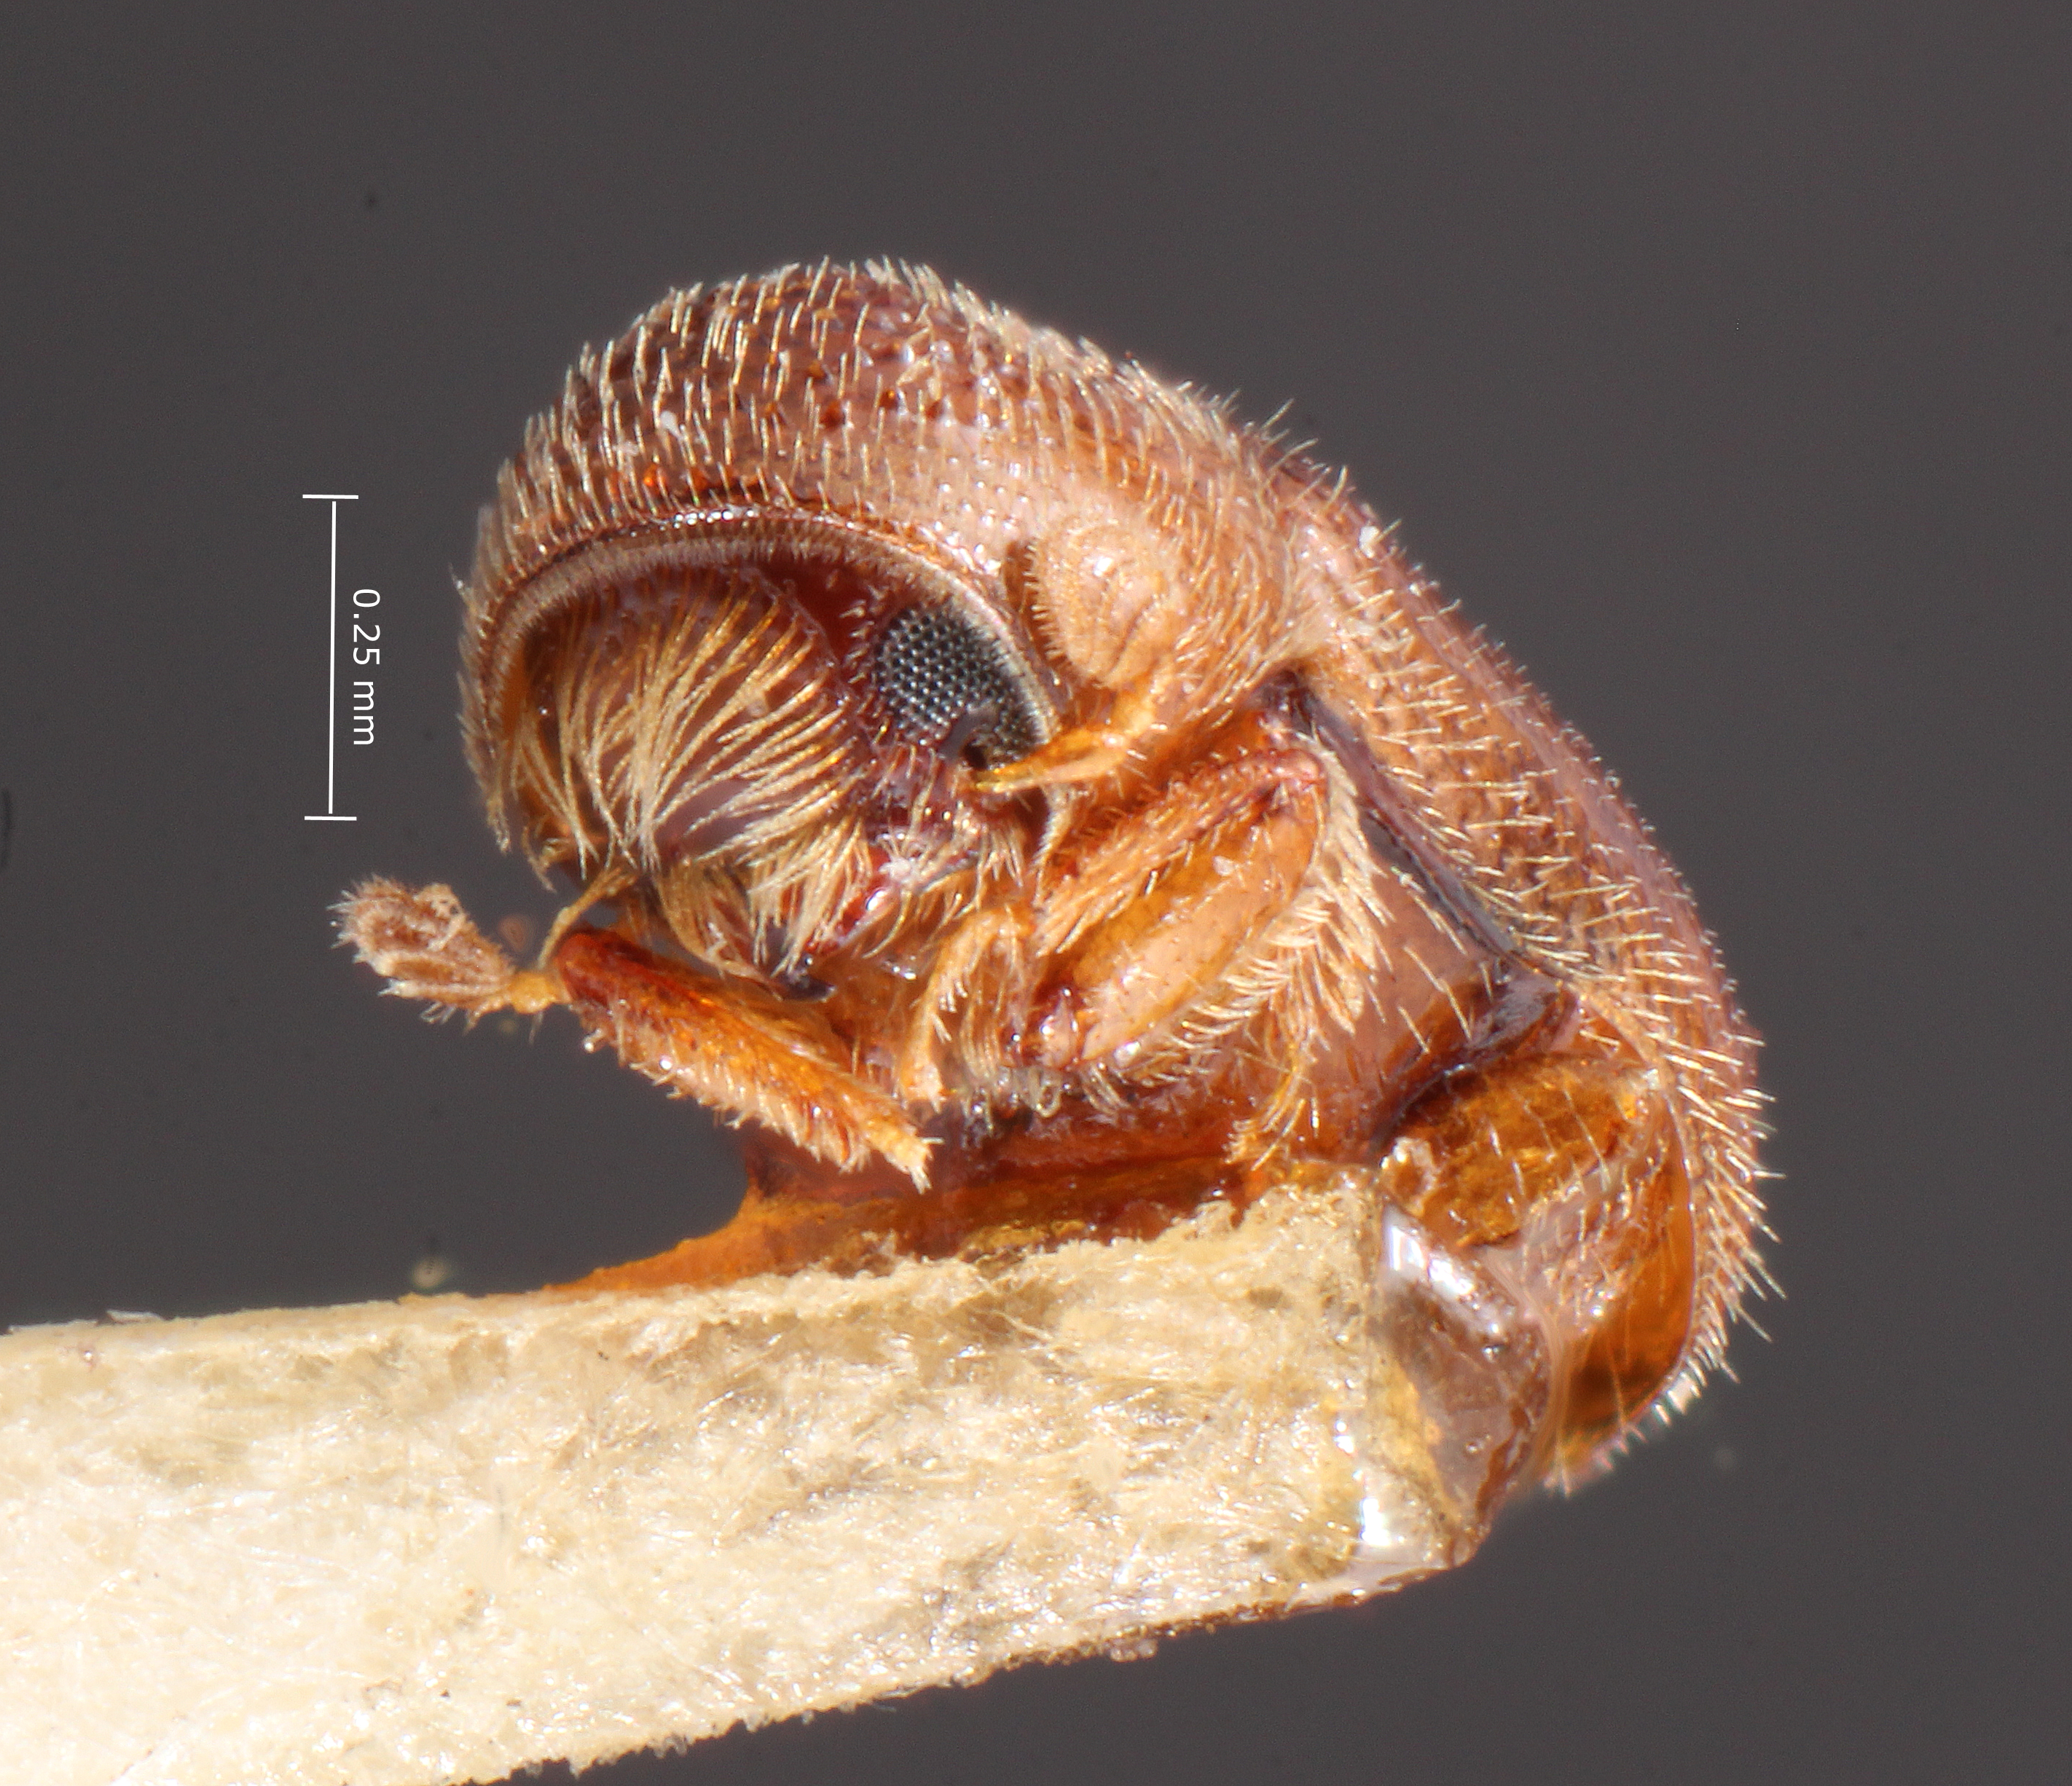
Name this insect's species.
Pityophthorus modicus
